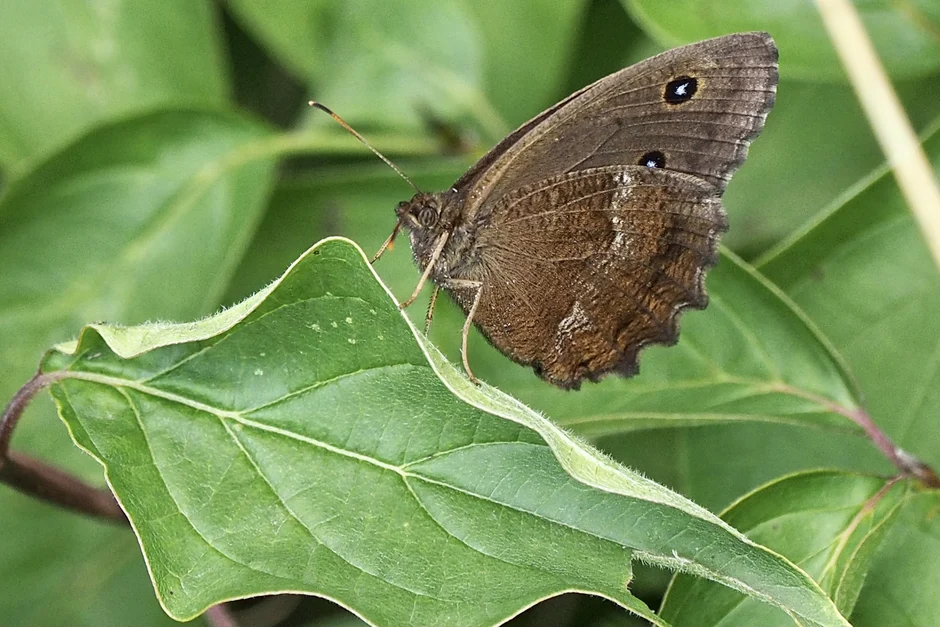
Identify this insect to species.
Minois dryas
